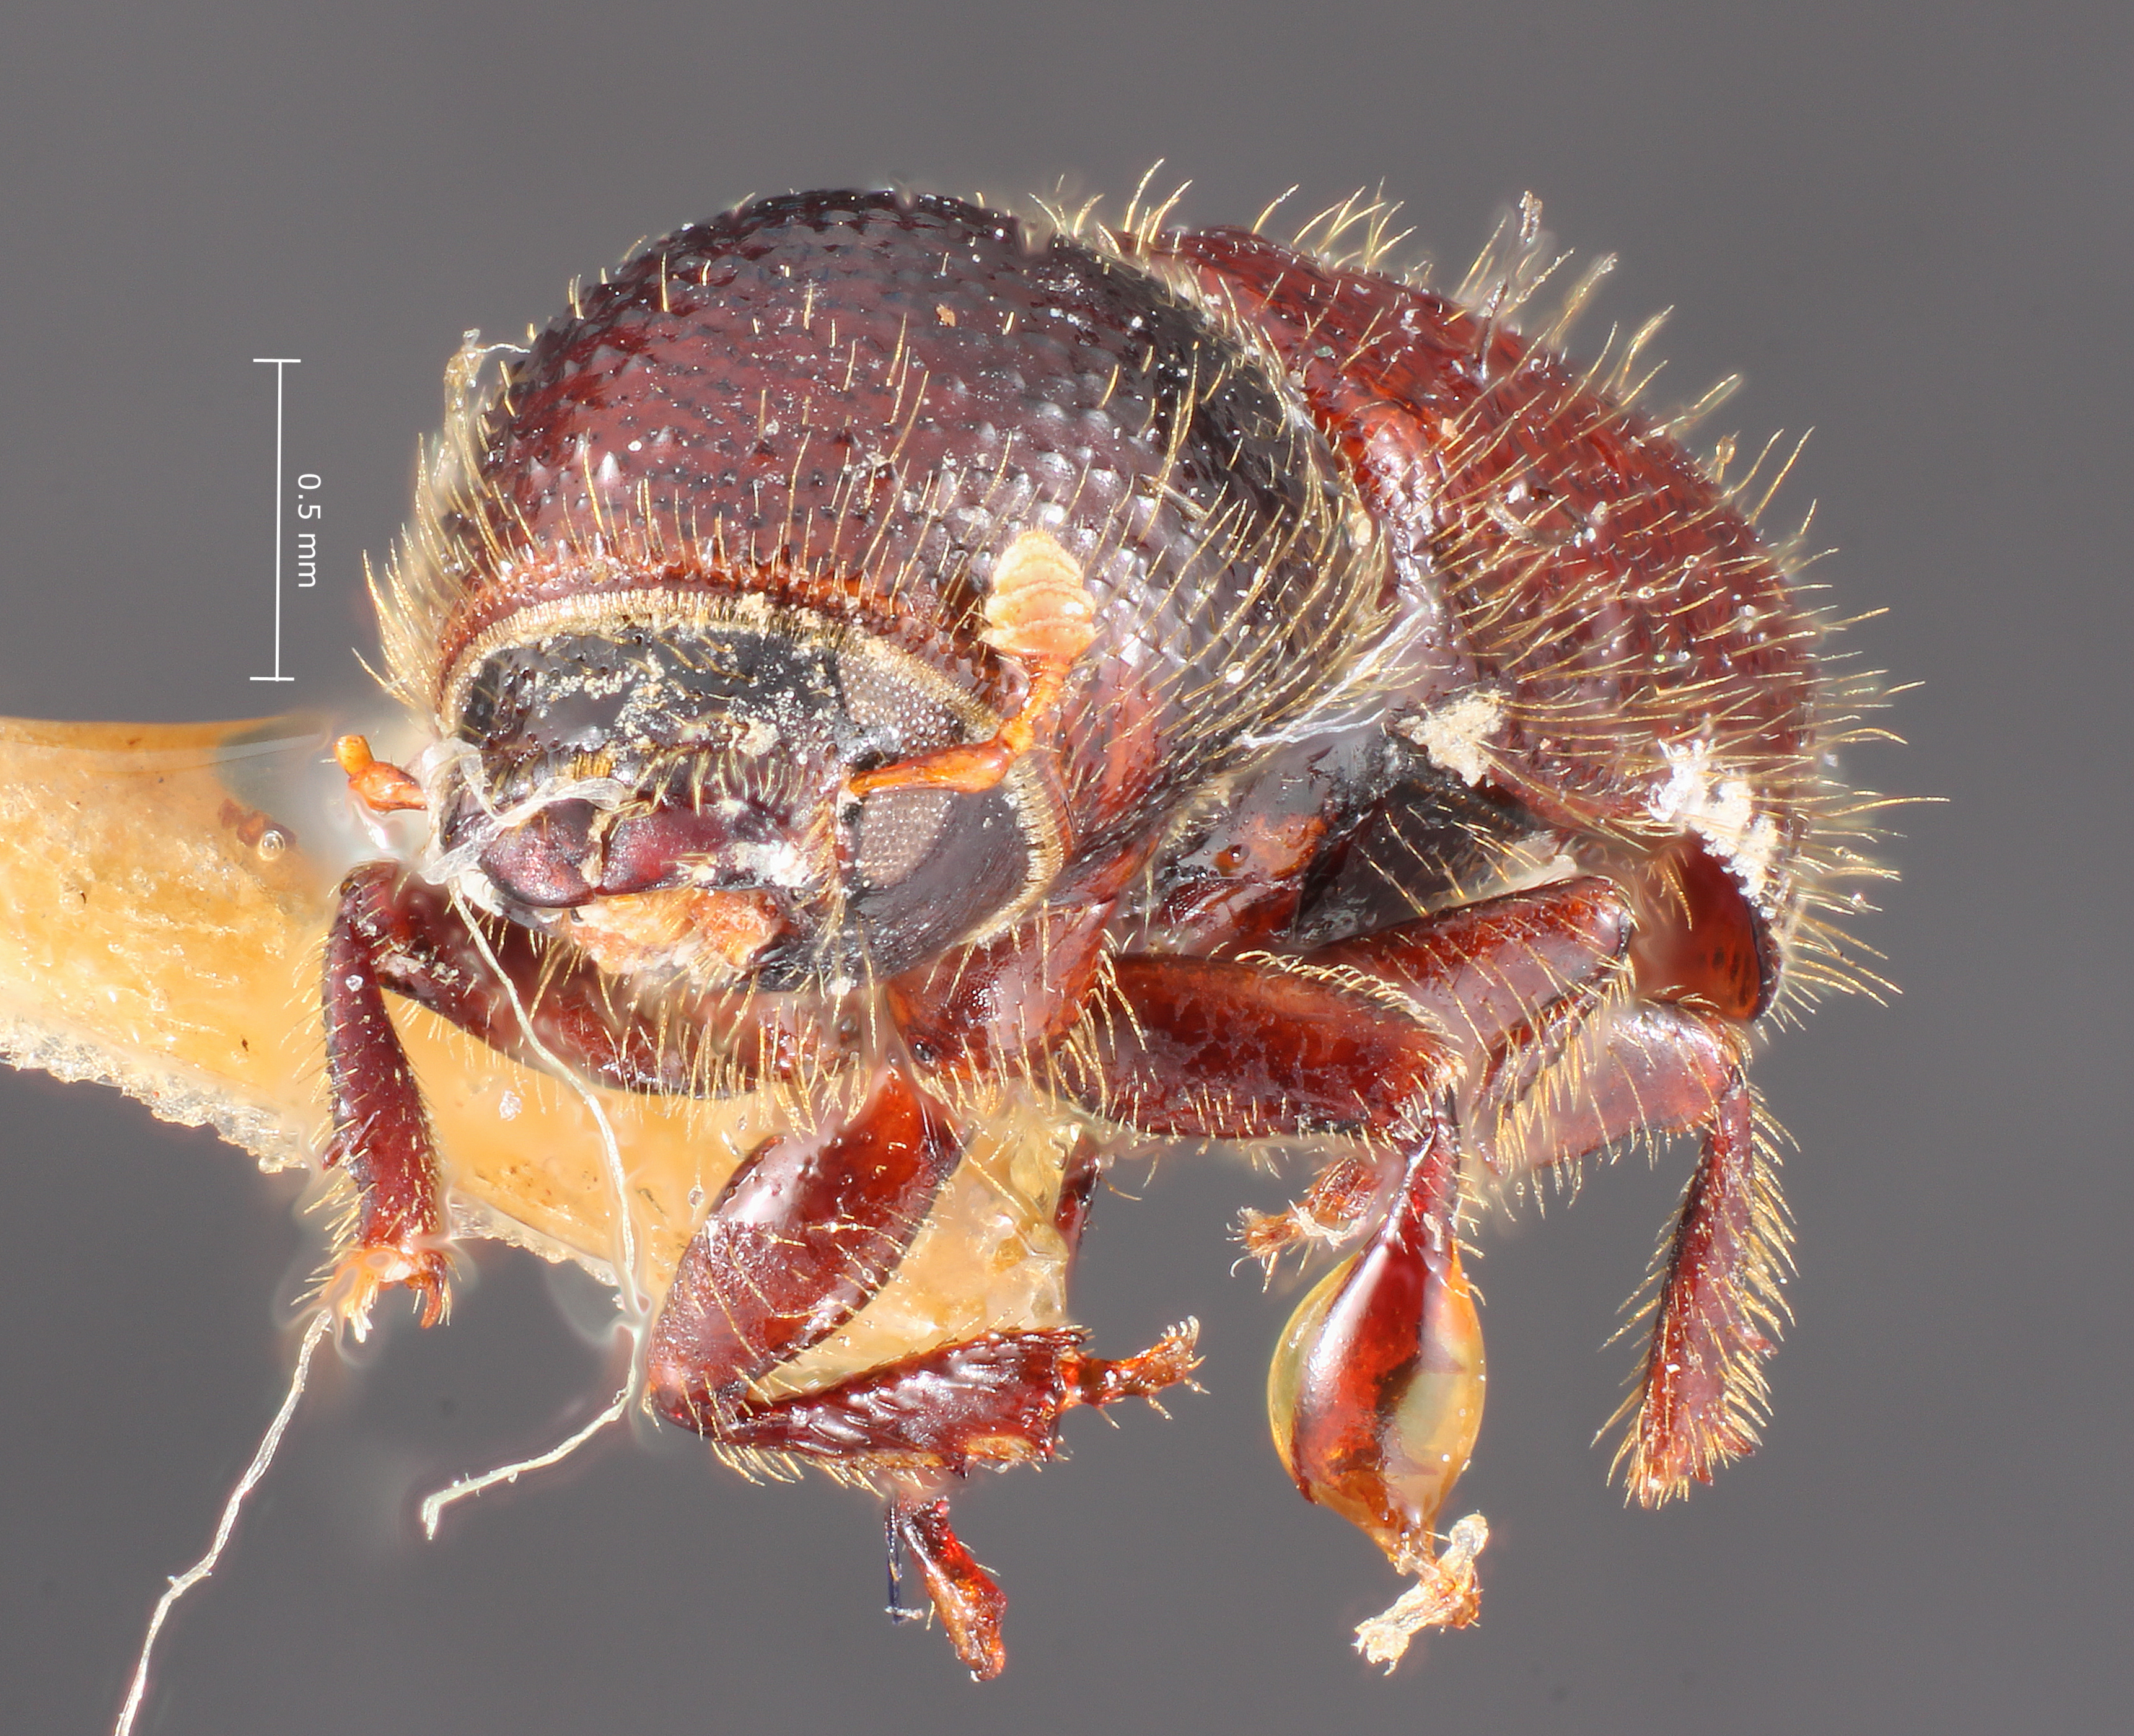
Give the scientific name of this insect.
Conophthorus ponderosae
